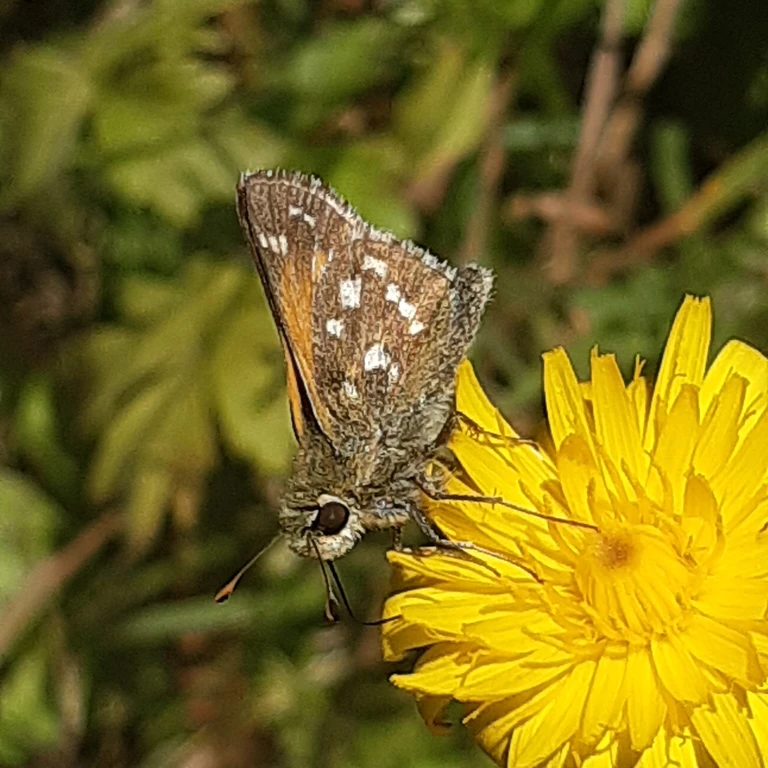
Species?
Hesperia comma
